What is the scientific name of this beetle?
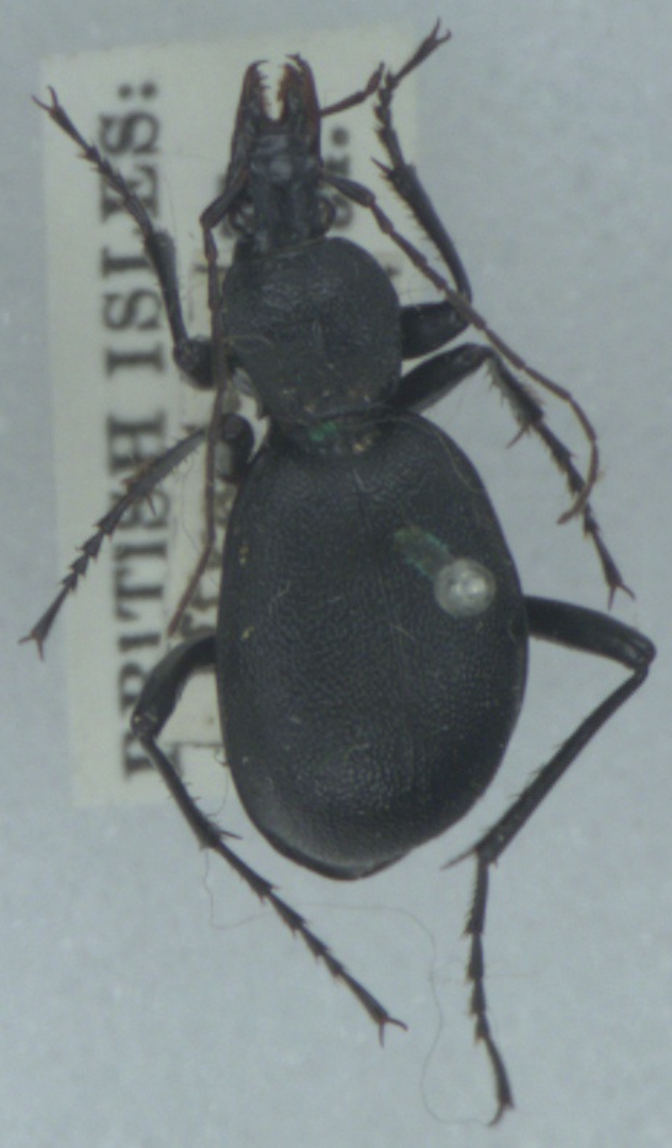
Cychrus caraboides
